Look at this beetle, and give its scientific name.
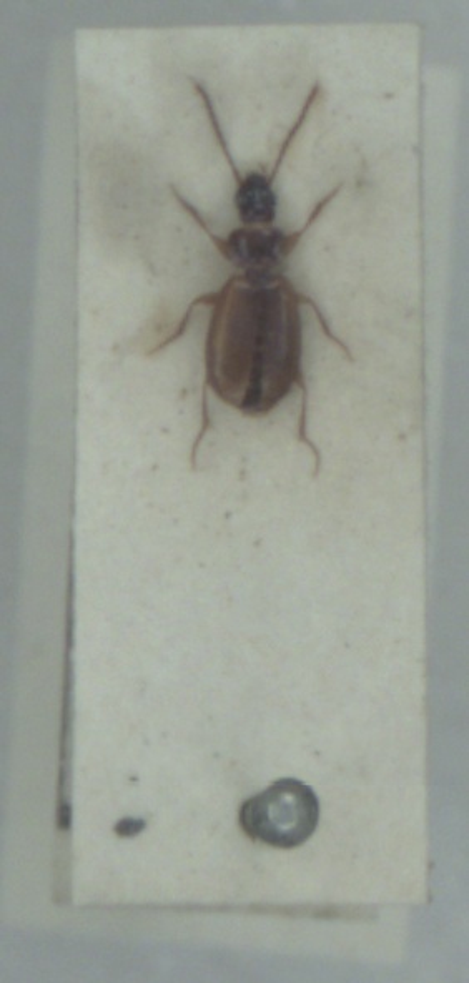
Trechus obtusus
